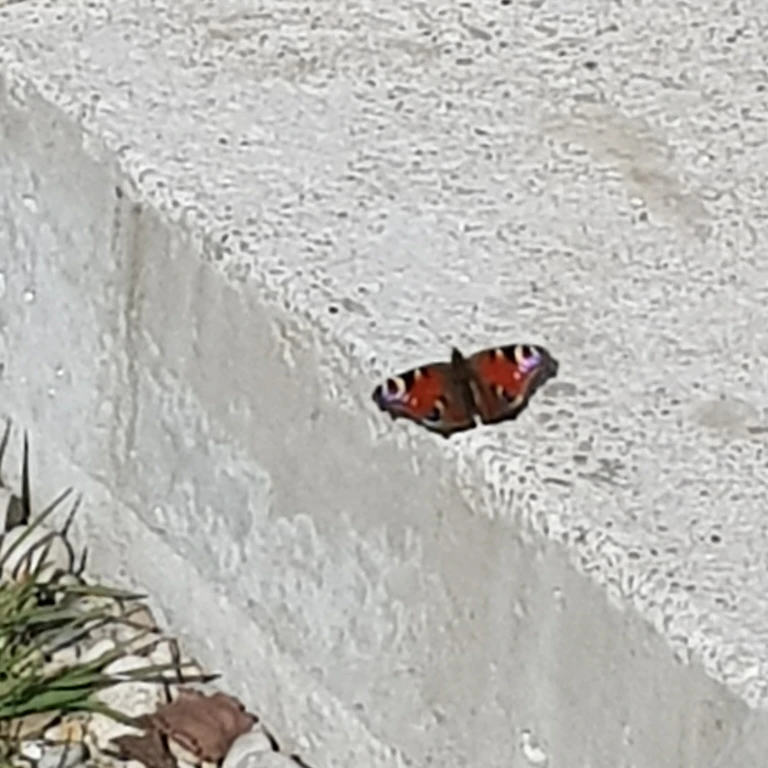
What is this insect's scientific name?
Aglais io
